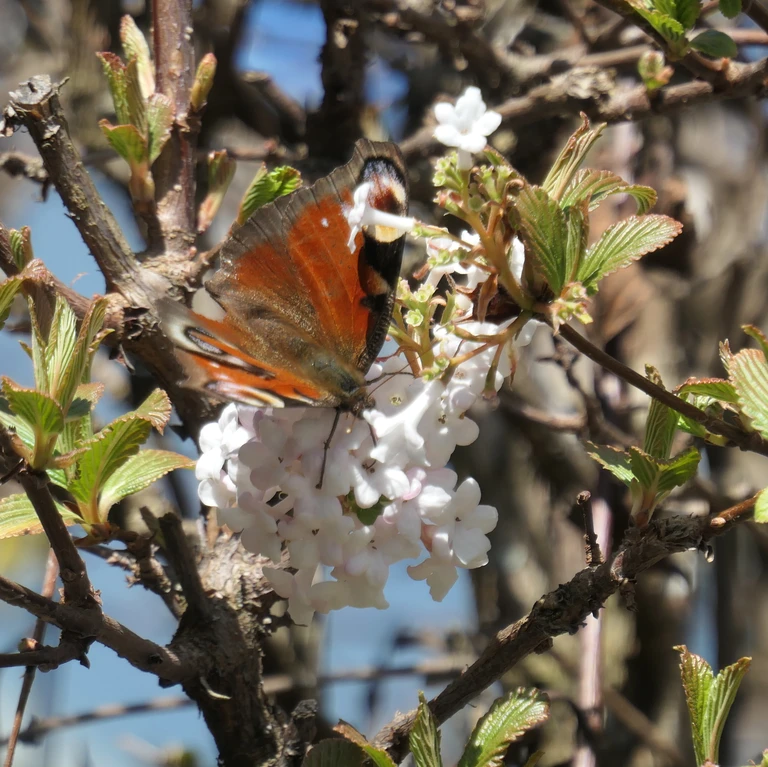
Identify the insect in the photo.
Aglais io
